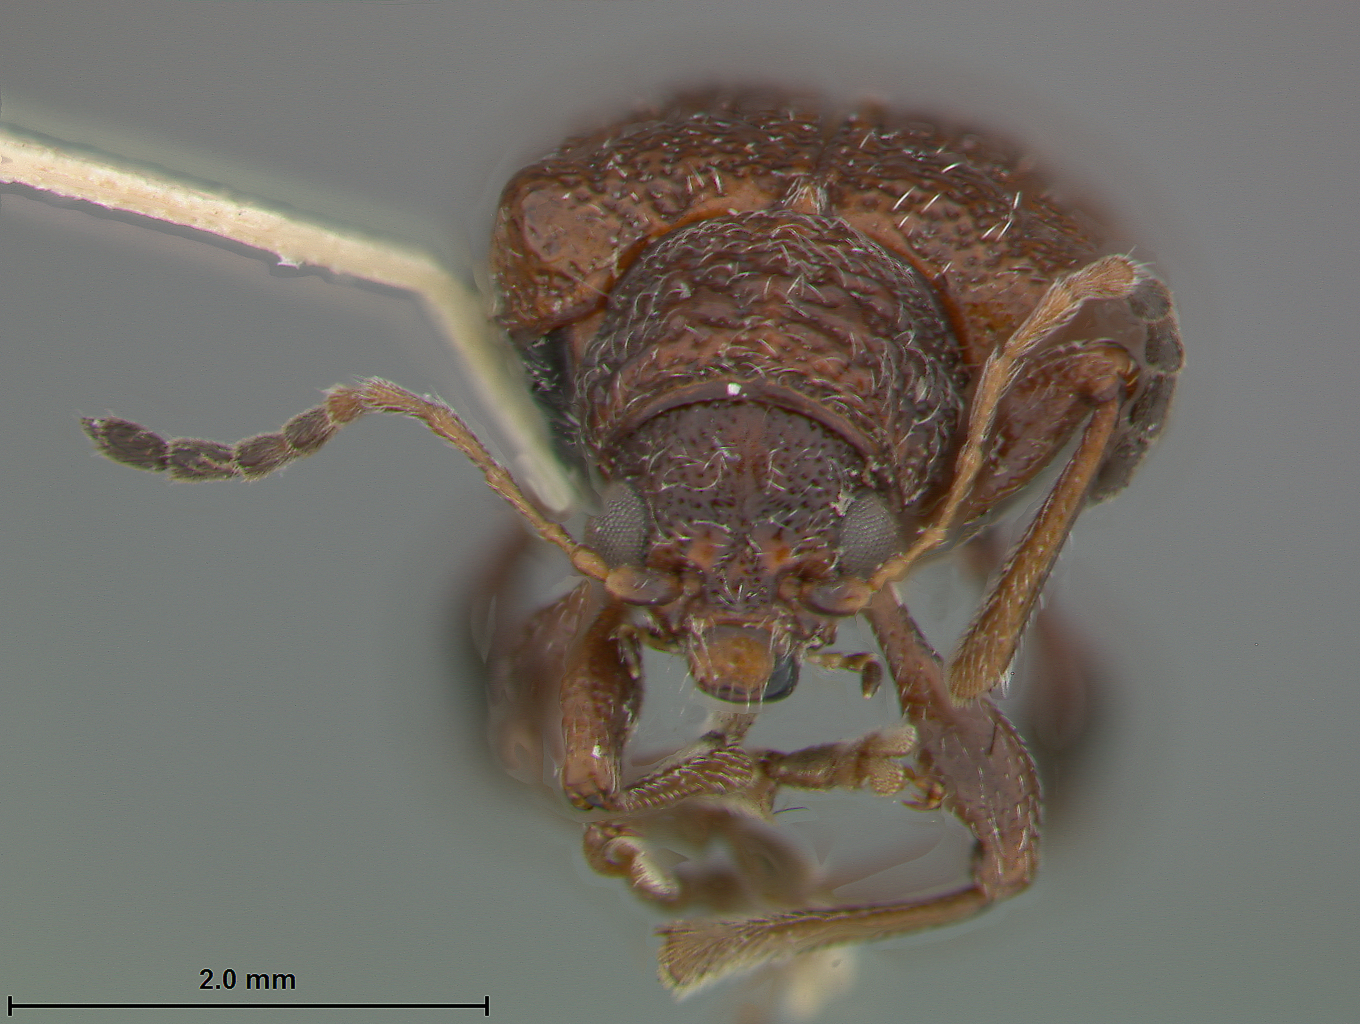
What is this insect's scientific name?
Pseudaoria rufa
